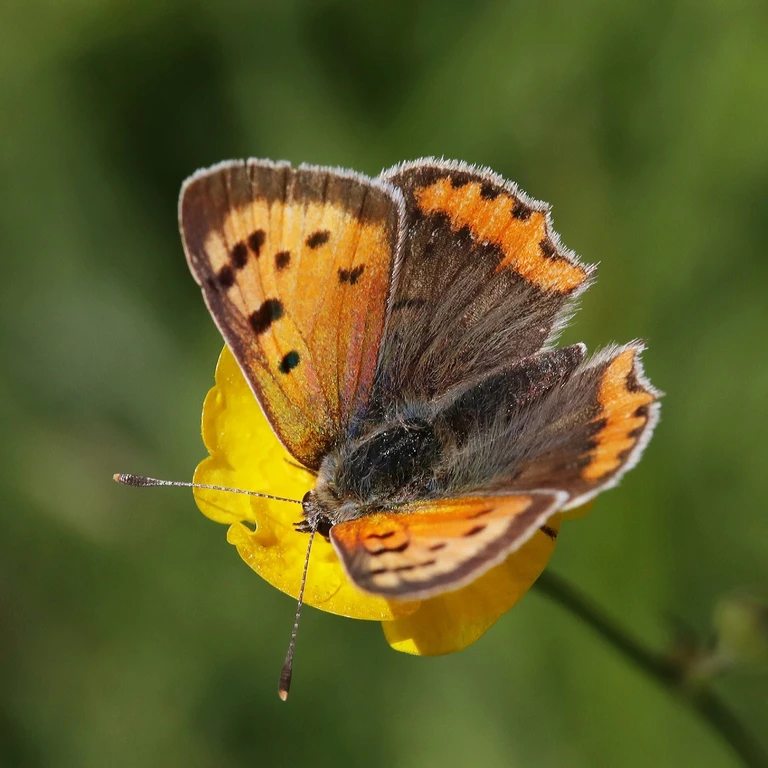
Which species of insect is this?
Lycaena phlaeas
